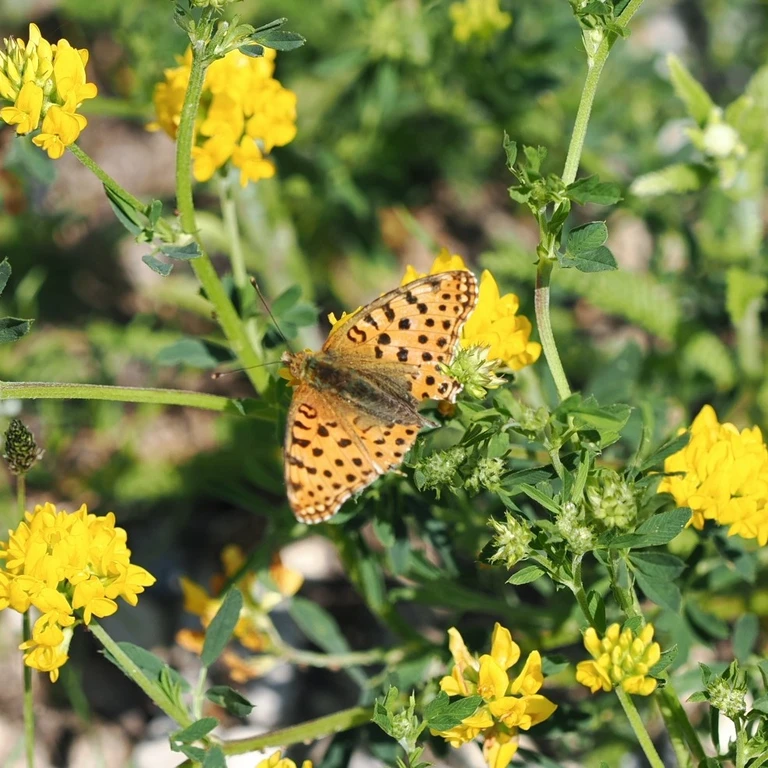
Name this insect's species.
Issoria lathonia
